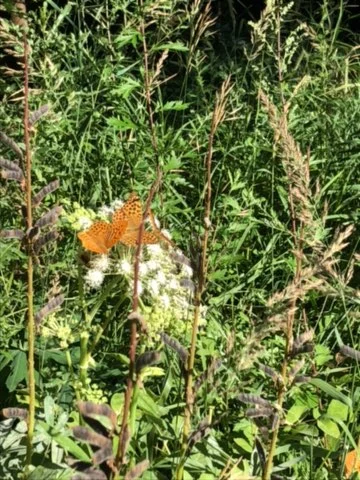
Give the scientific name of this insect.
Argynnis paphia
